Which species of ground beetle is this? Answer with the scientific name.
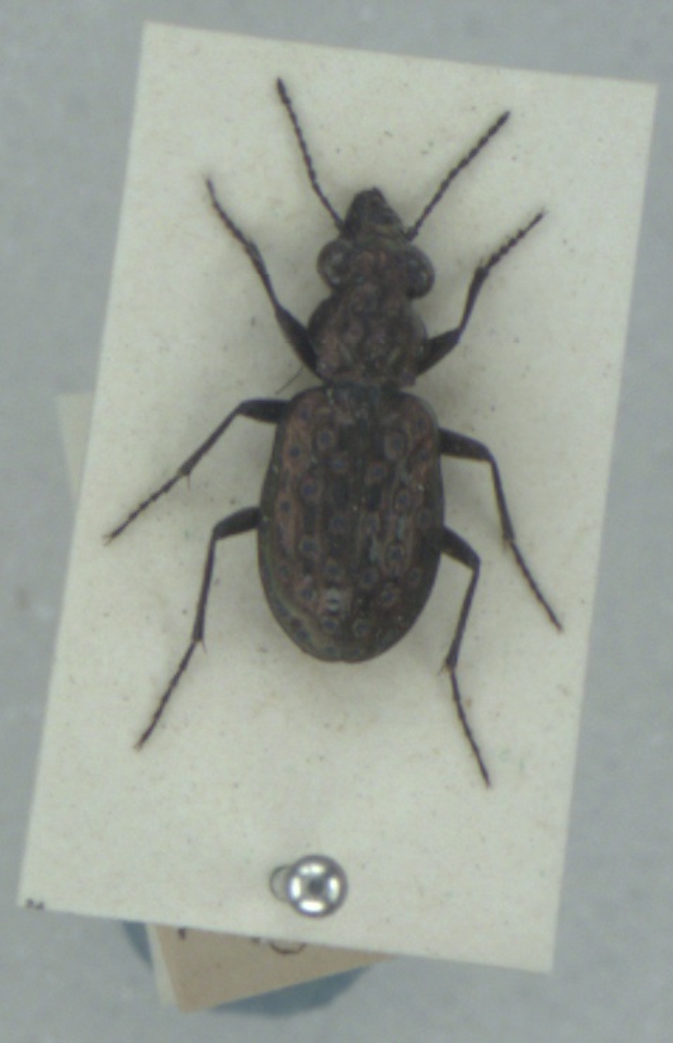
Elaphrus uliginosus
